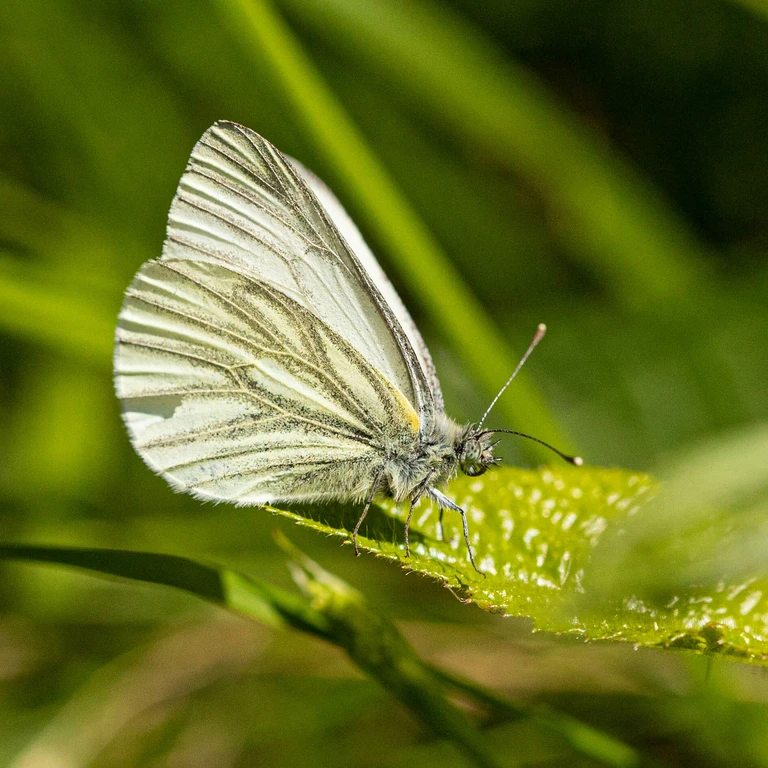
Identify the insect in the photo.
Pieris napi
